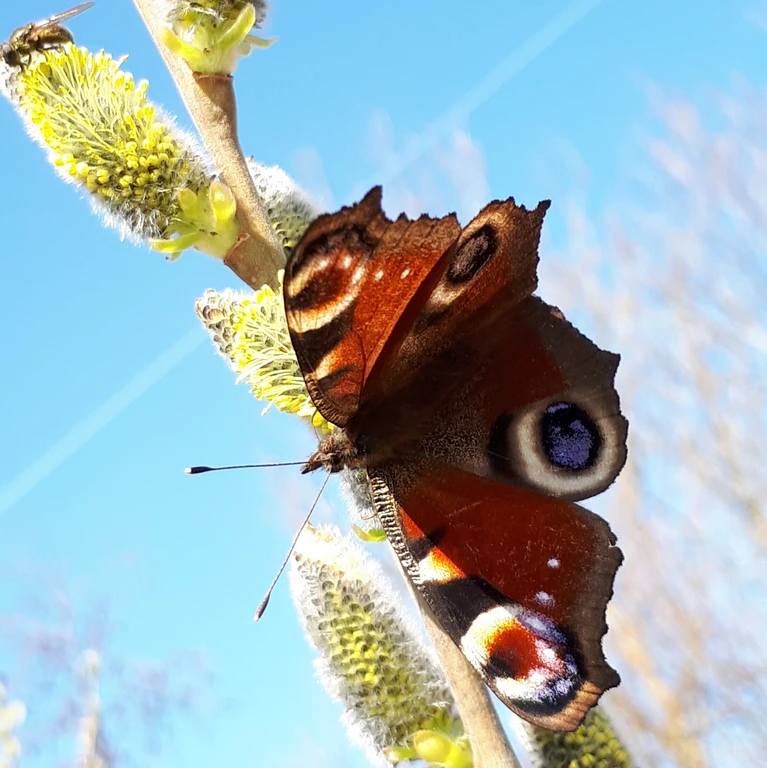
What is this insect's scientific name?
Aglais io
